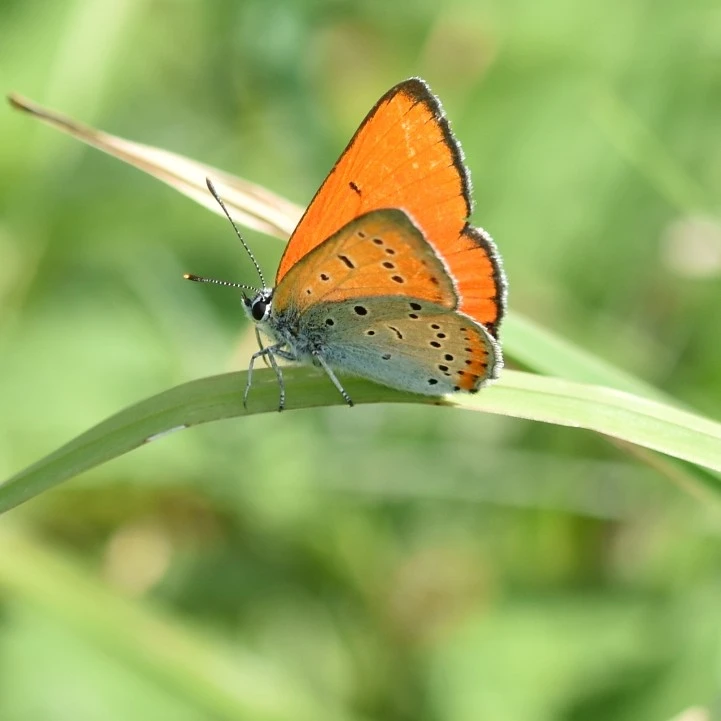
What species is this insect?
Lycaena dispar
